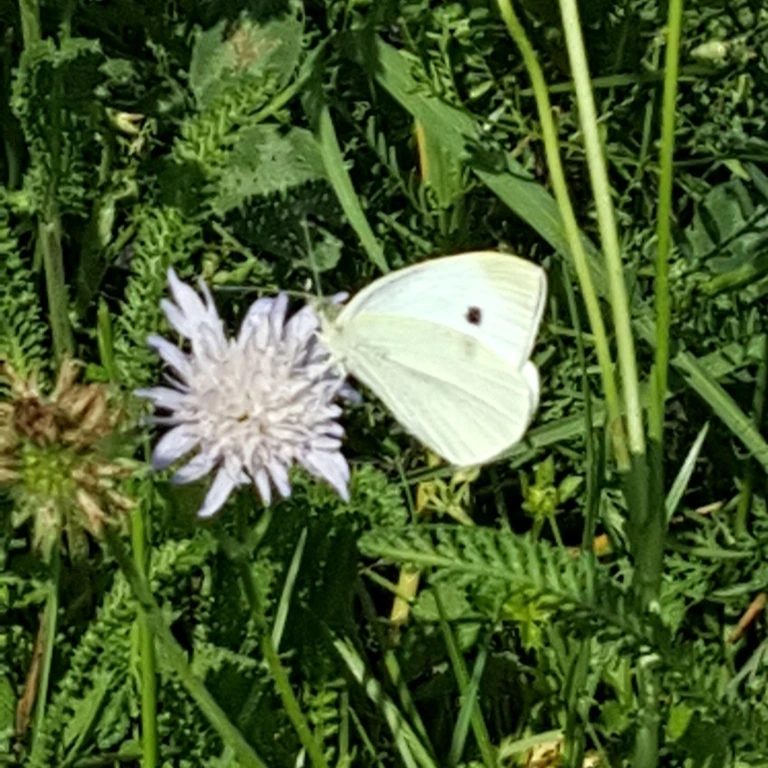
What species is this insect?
Pieris rapae
